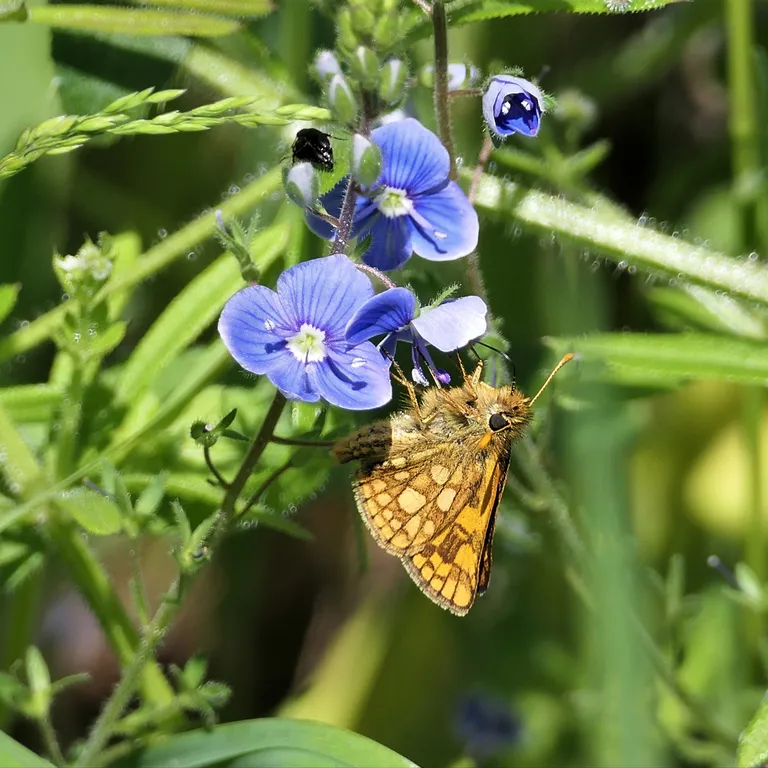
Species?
Carterocephalus palaemon
